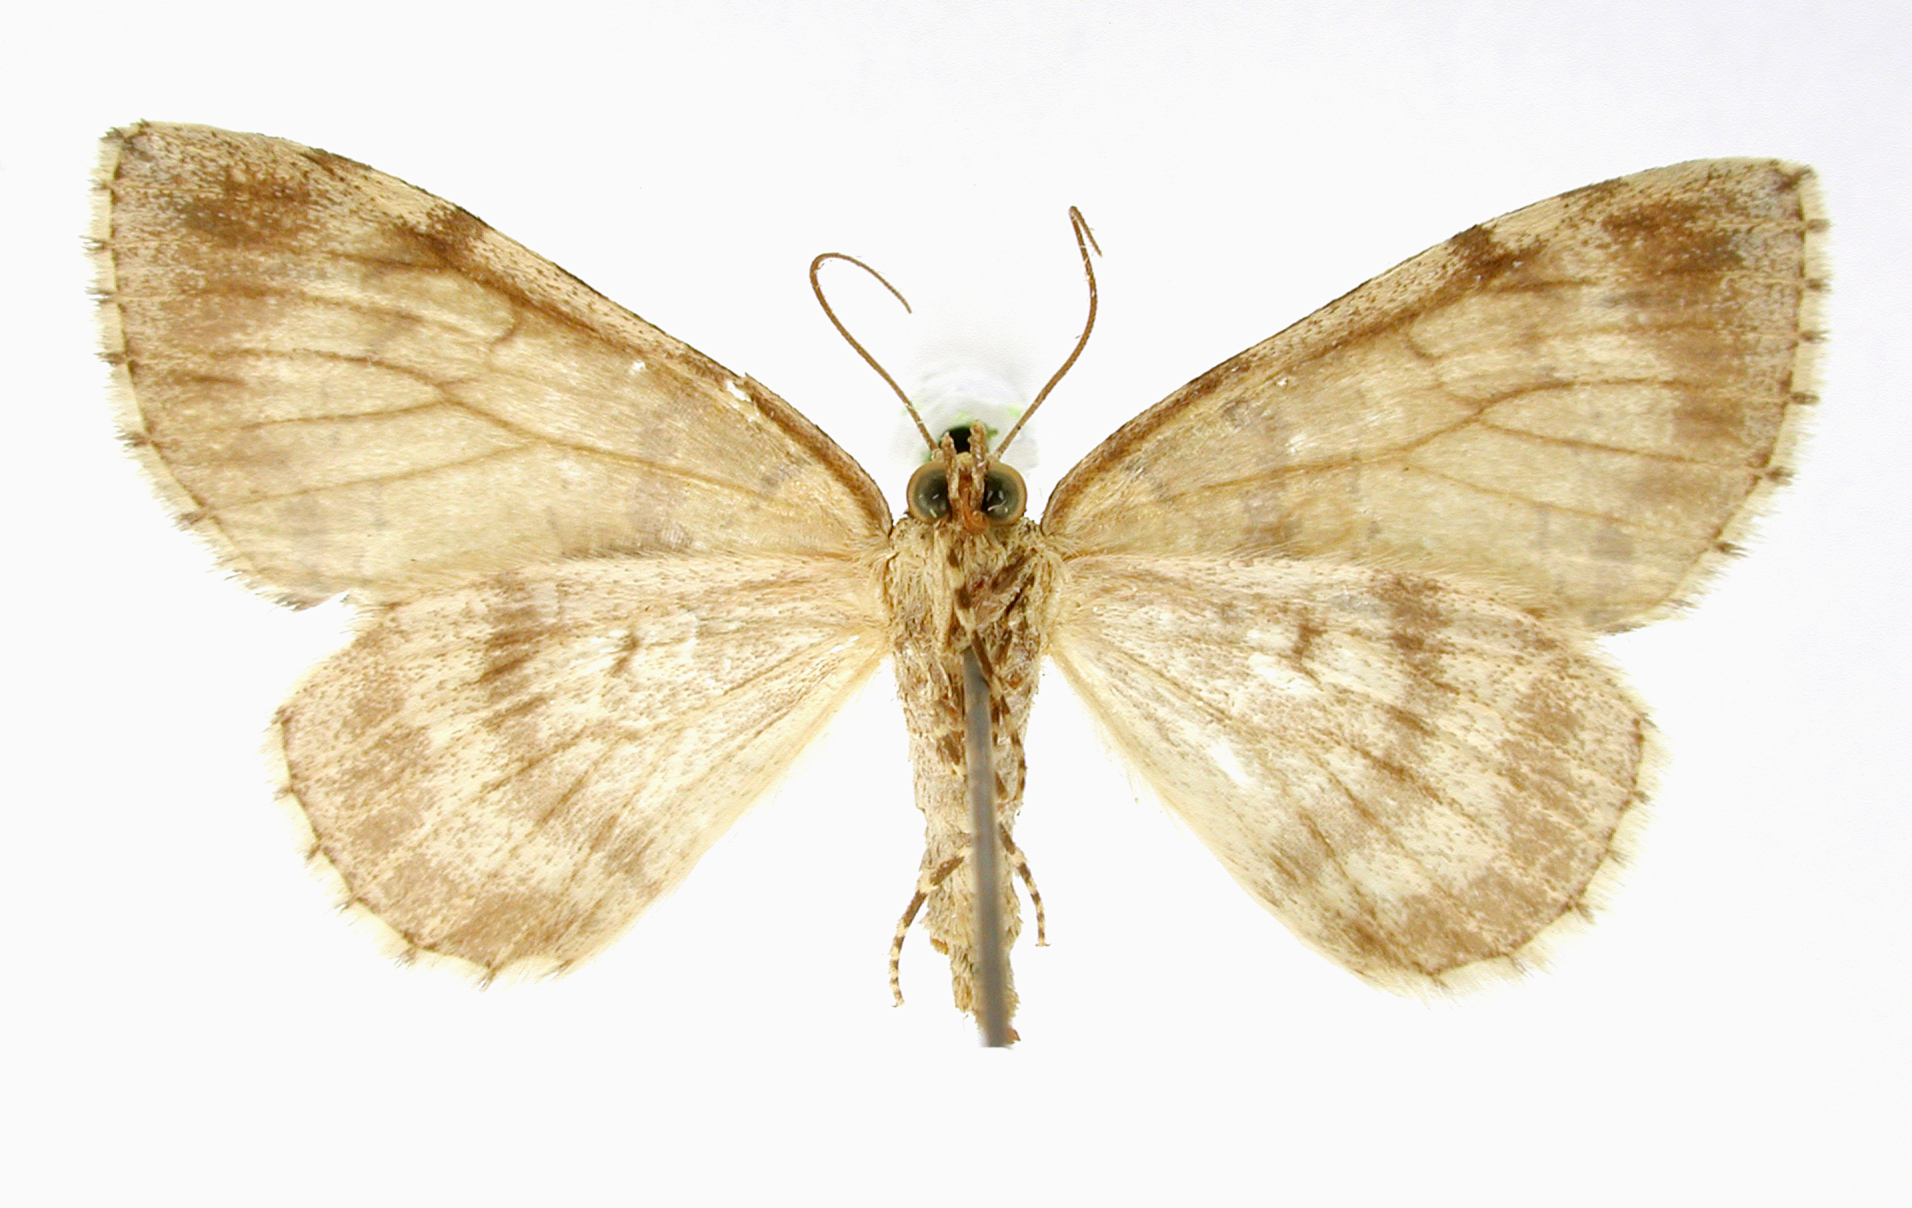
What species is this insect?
Hydriomena furinae
